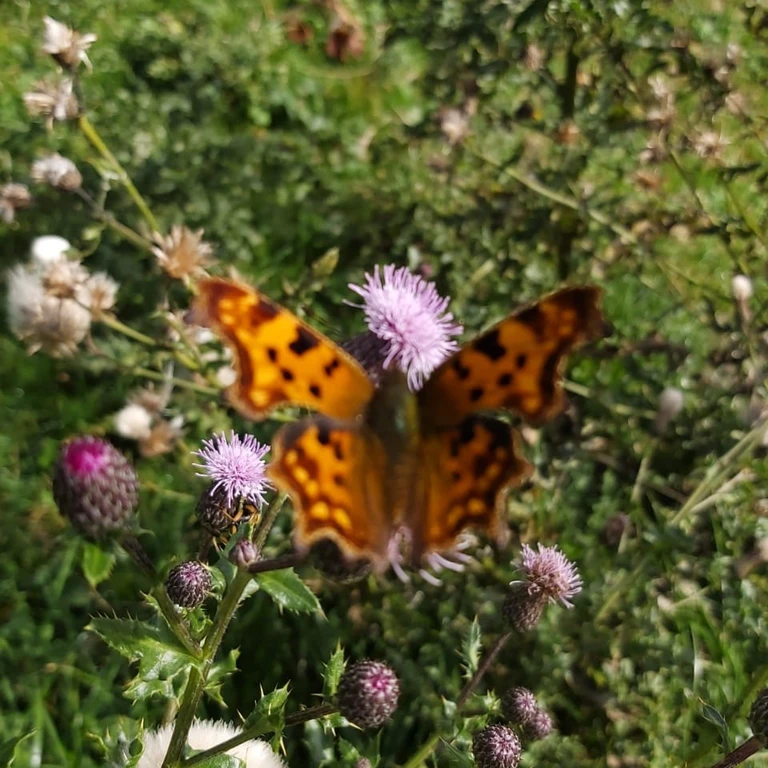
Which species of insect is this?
Polygonia c-album
